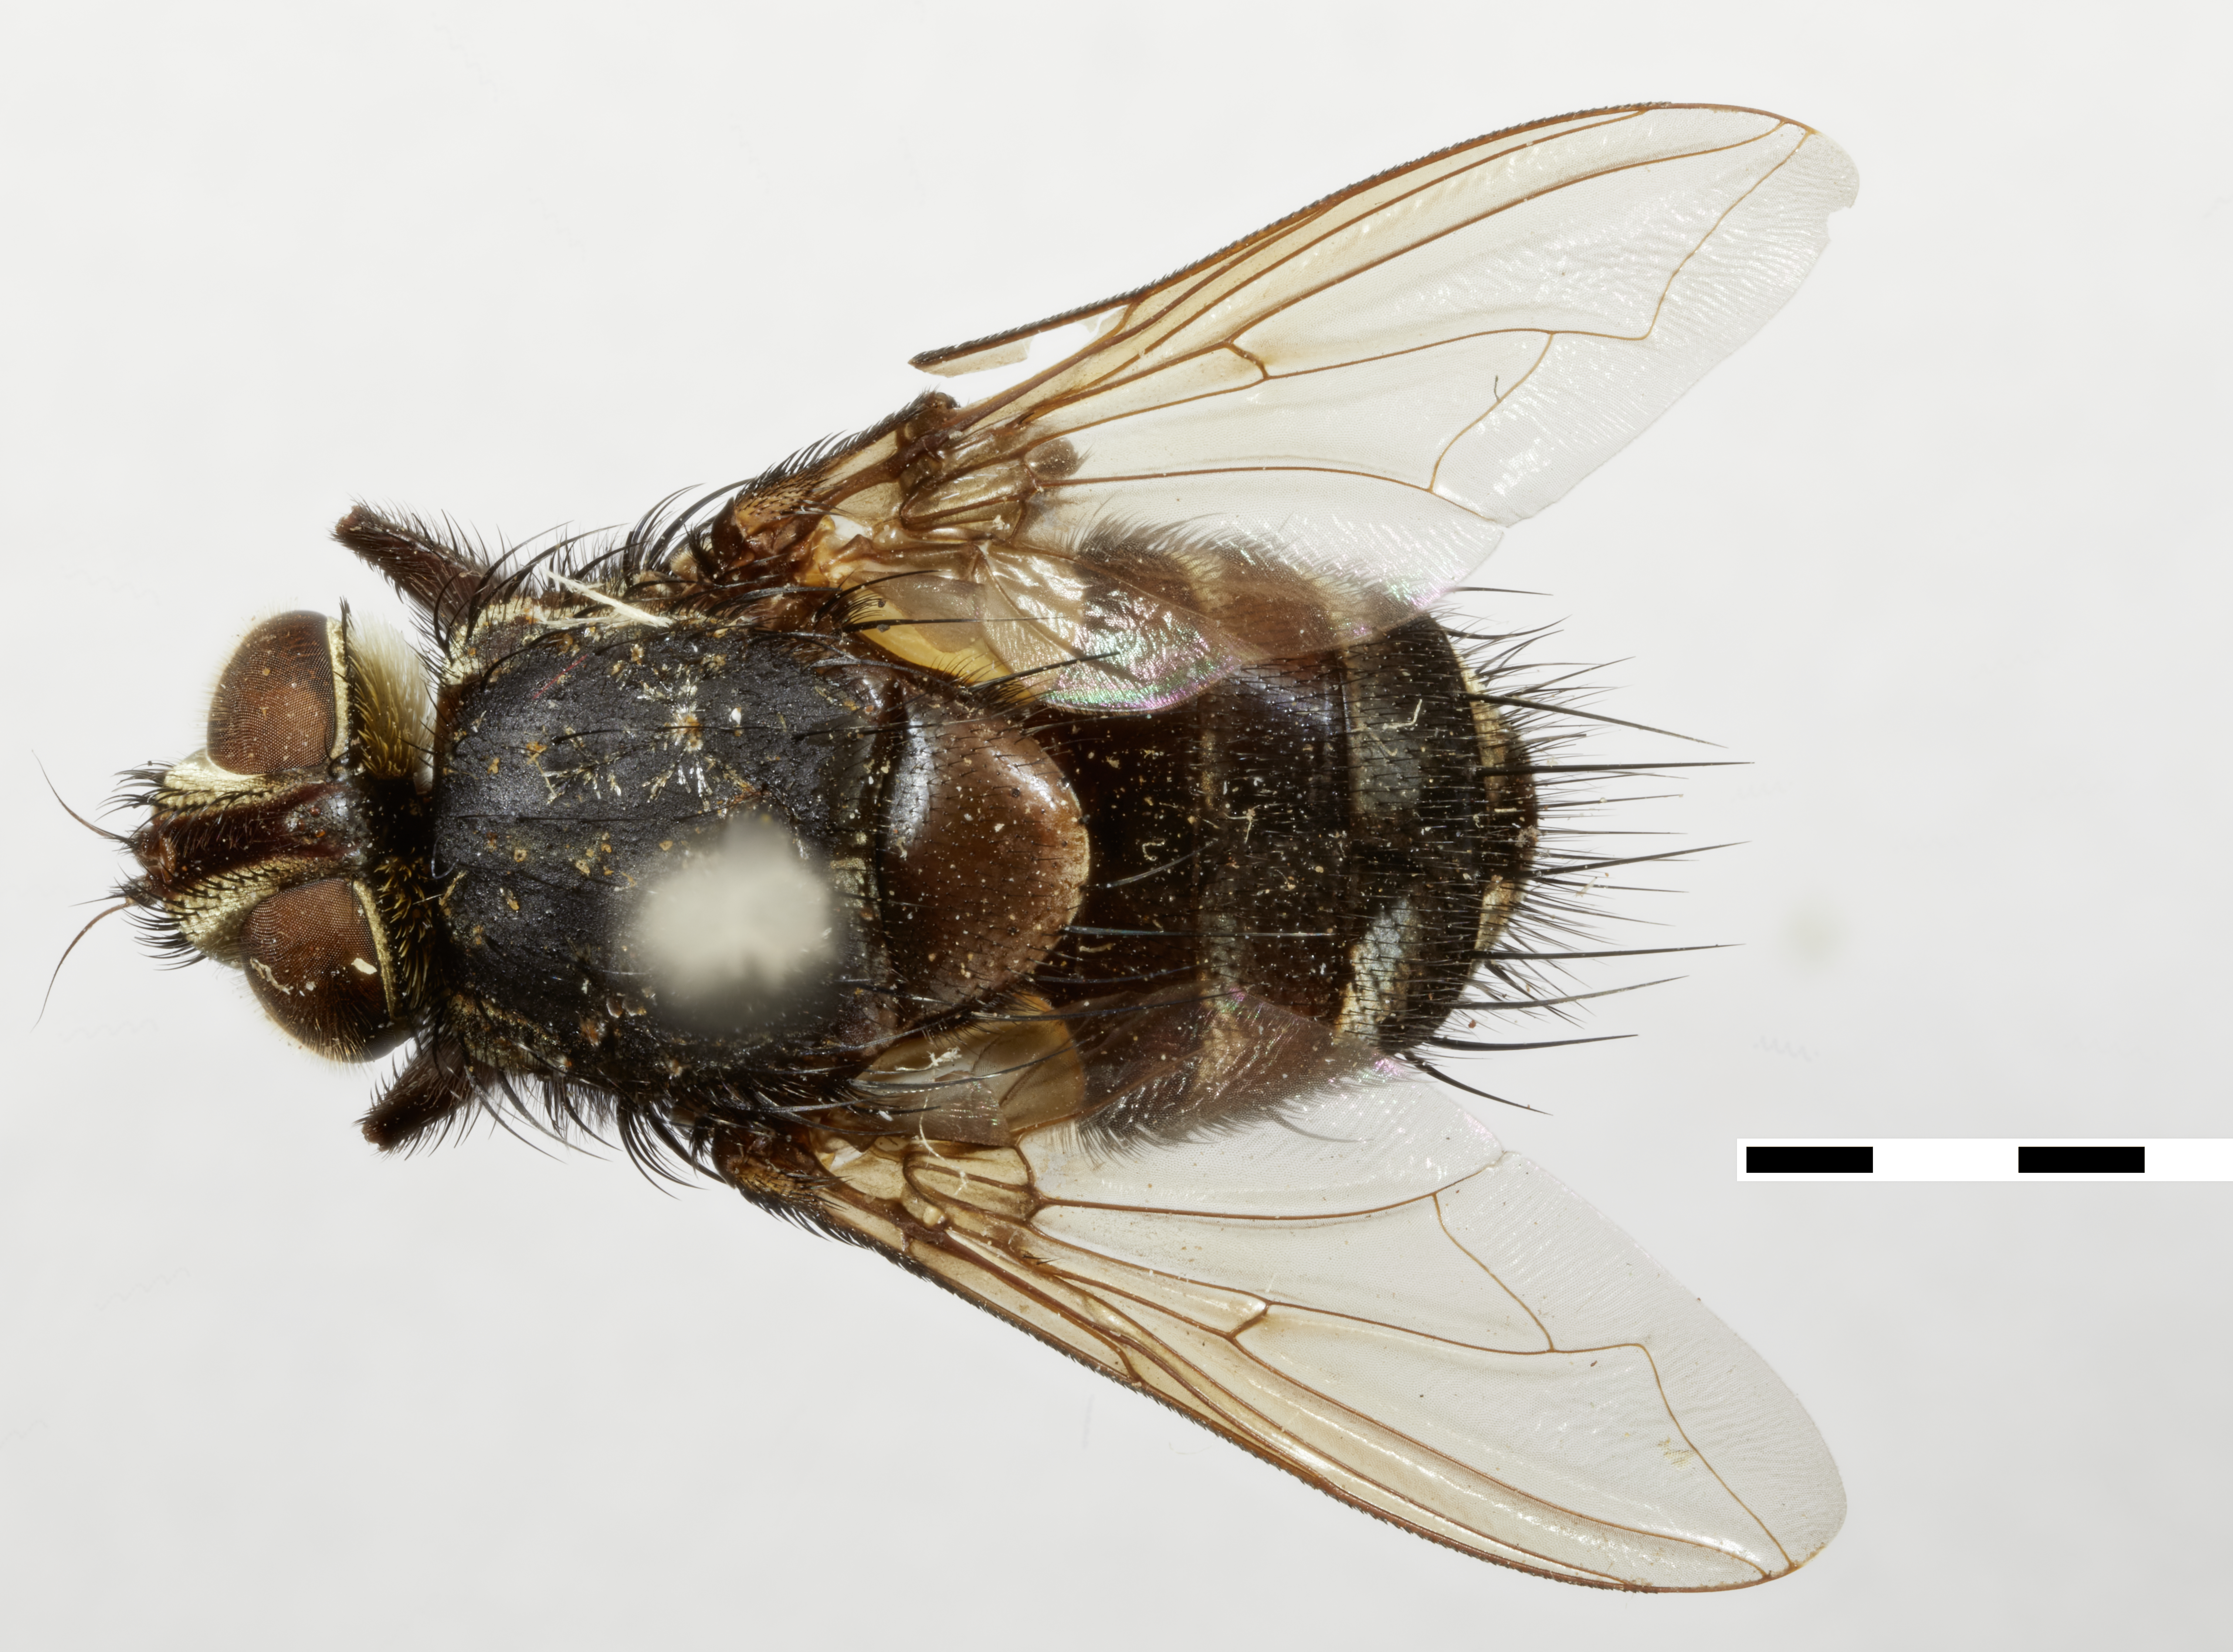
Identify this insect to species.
Prowinthemia paraguayensis
